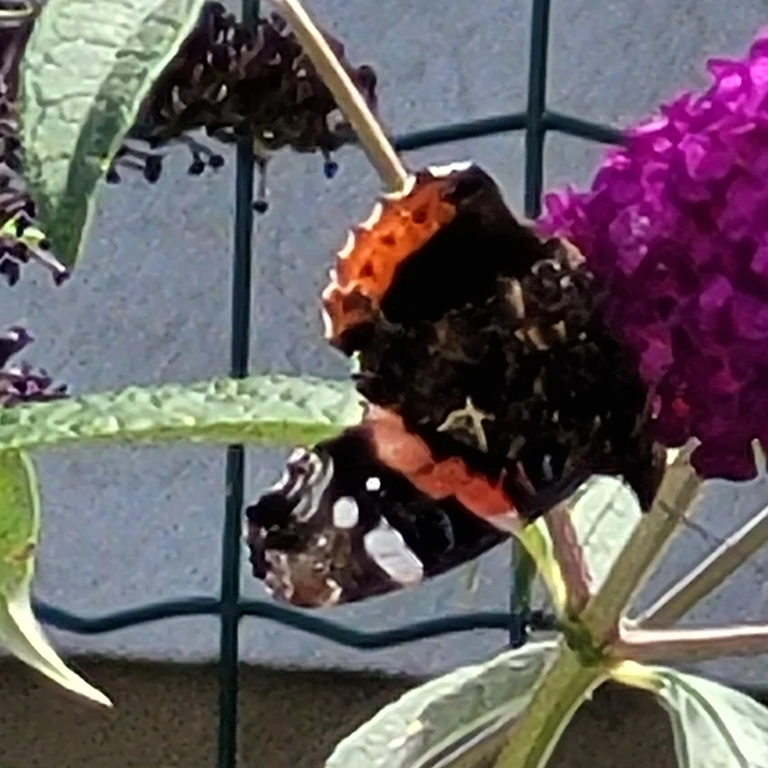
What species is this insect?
Vanessa atalanta
